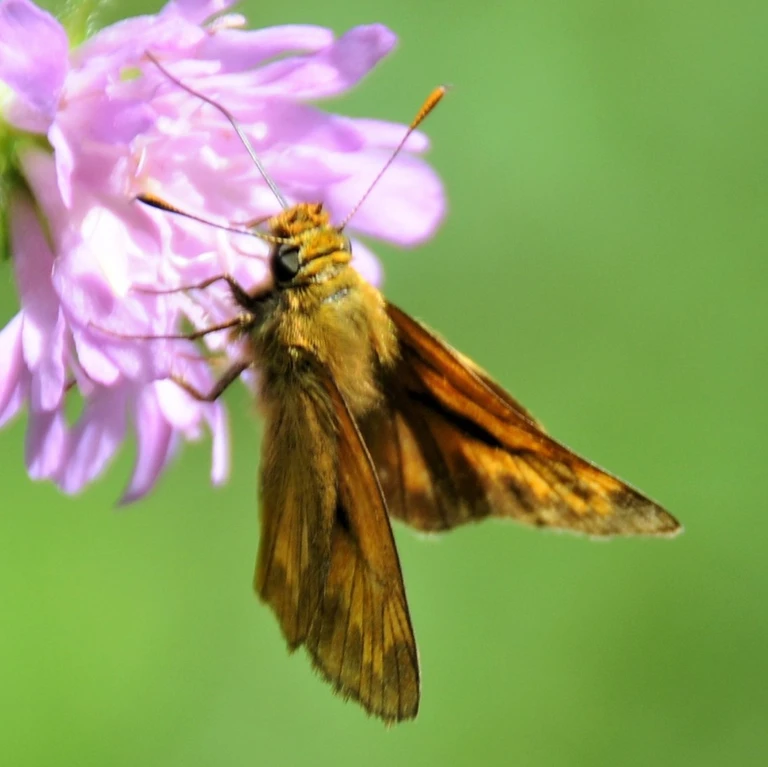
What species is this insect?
Ochlodes sylvanus (also Ochlodes venata)
